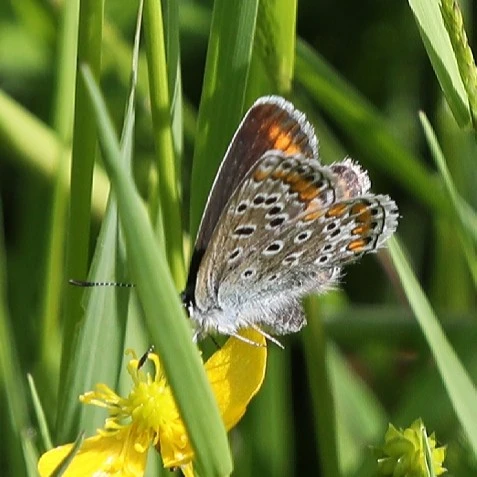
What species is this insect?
Polyommatus icarus
